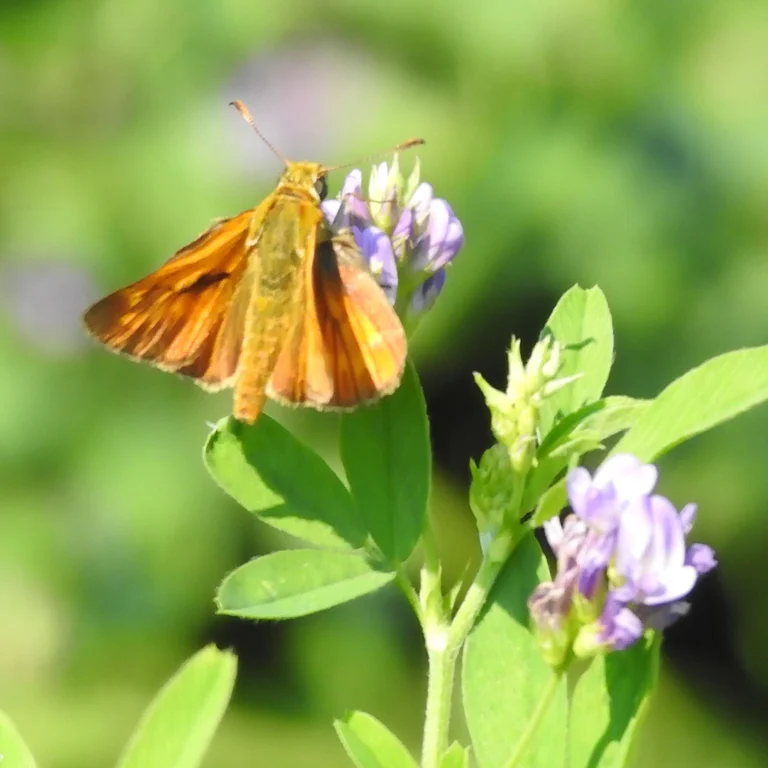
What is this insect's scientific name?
Ochlodes sylvanus (also Ochlodes venata)
